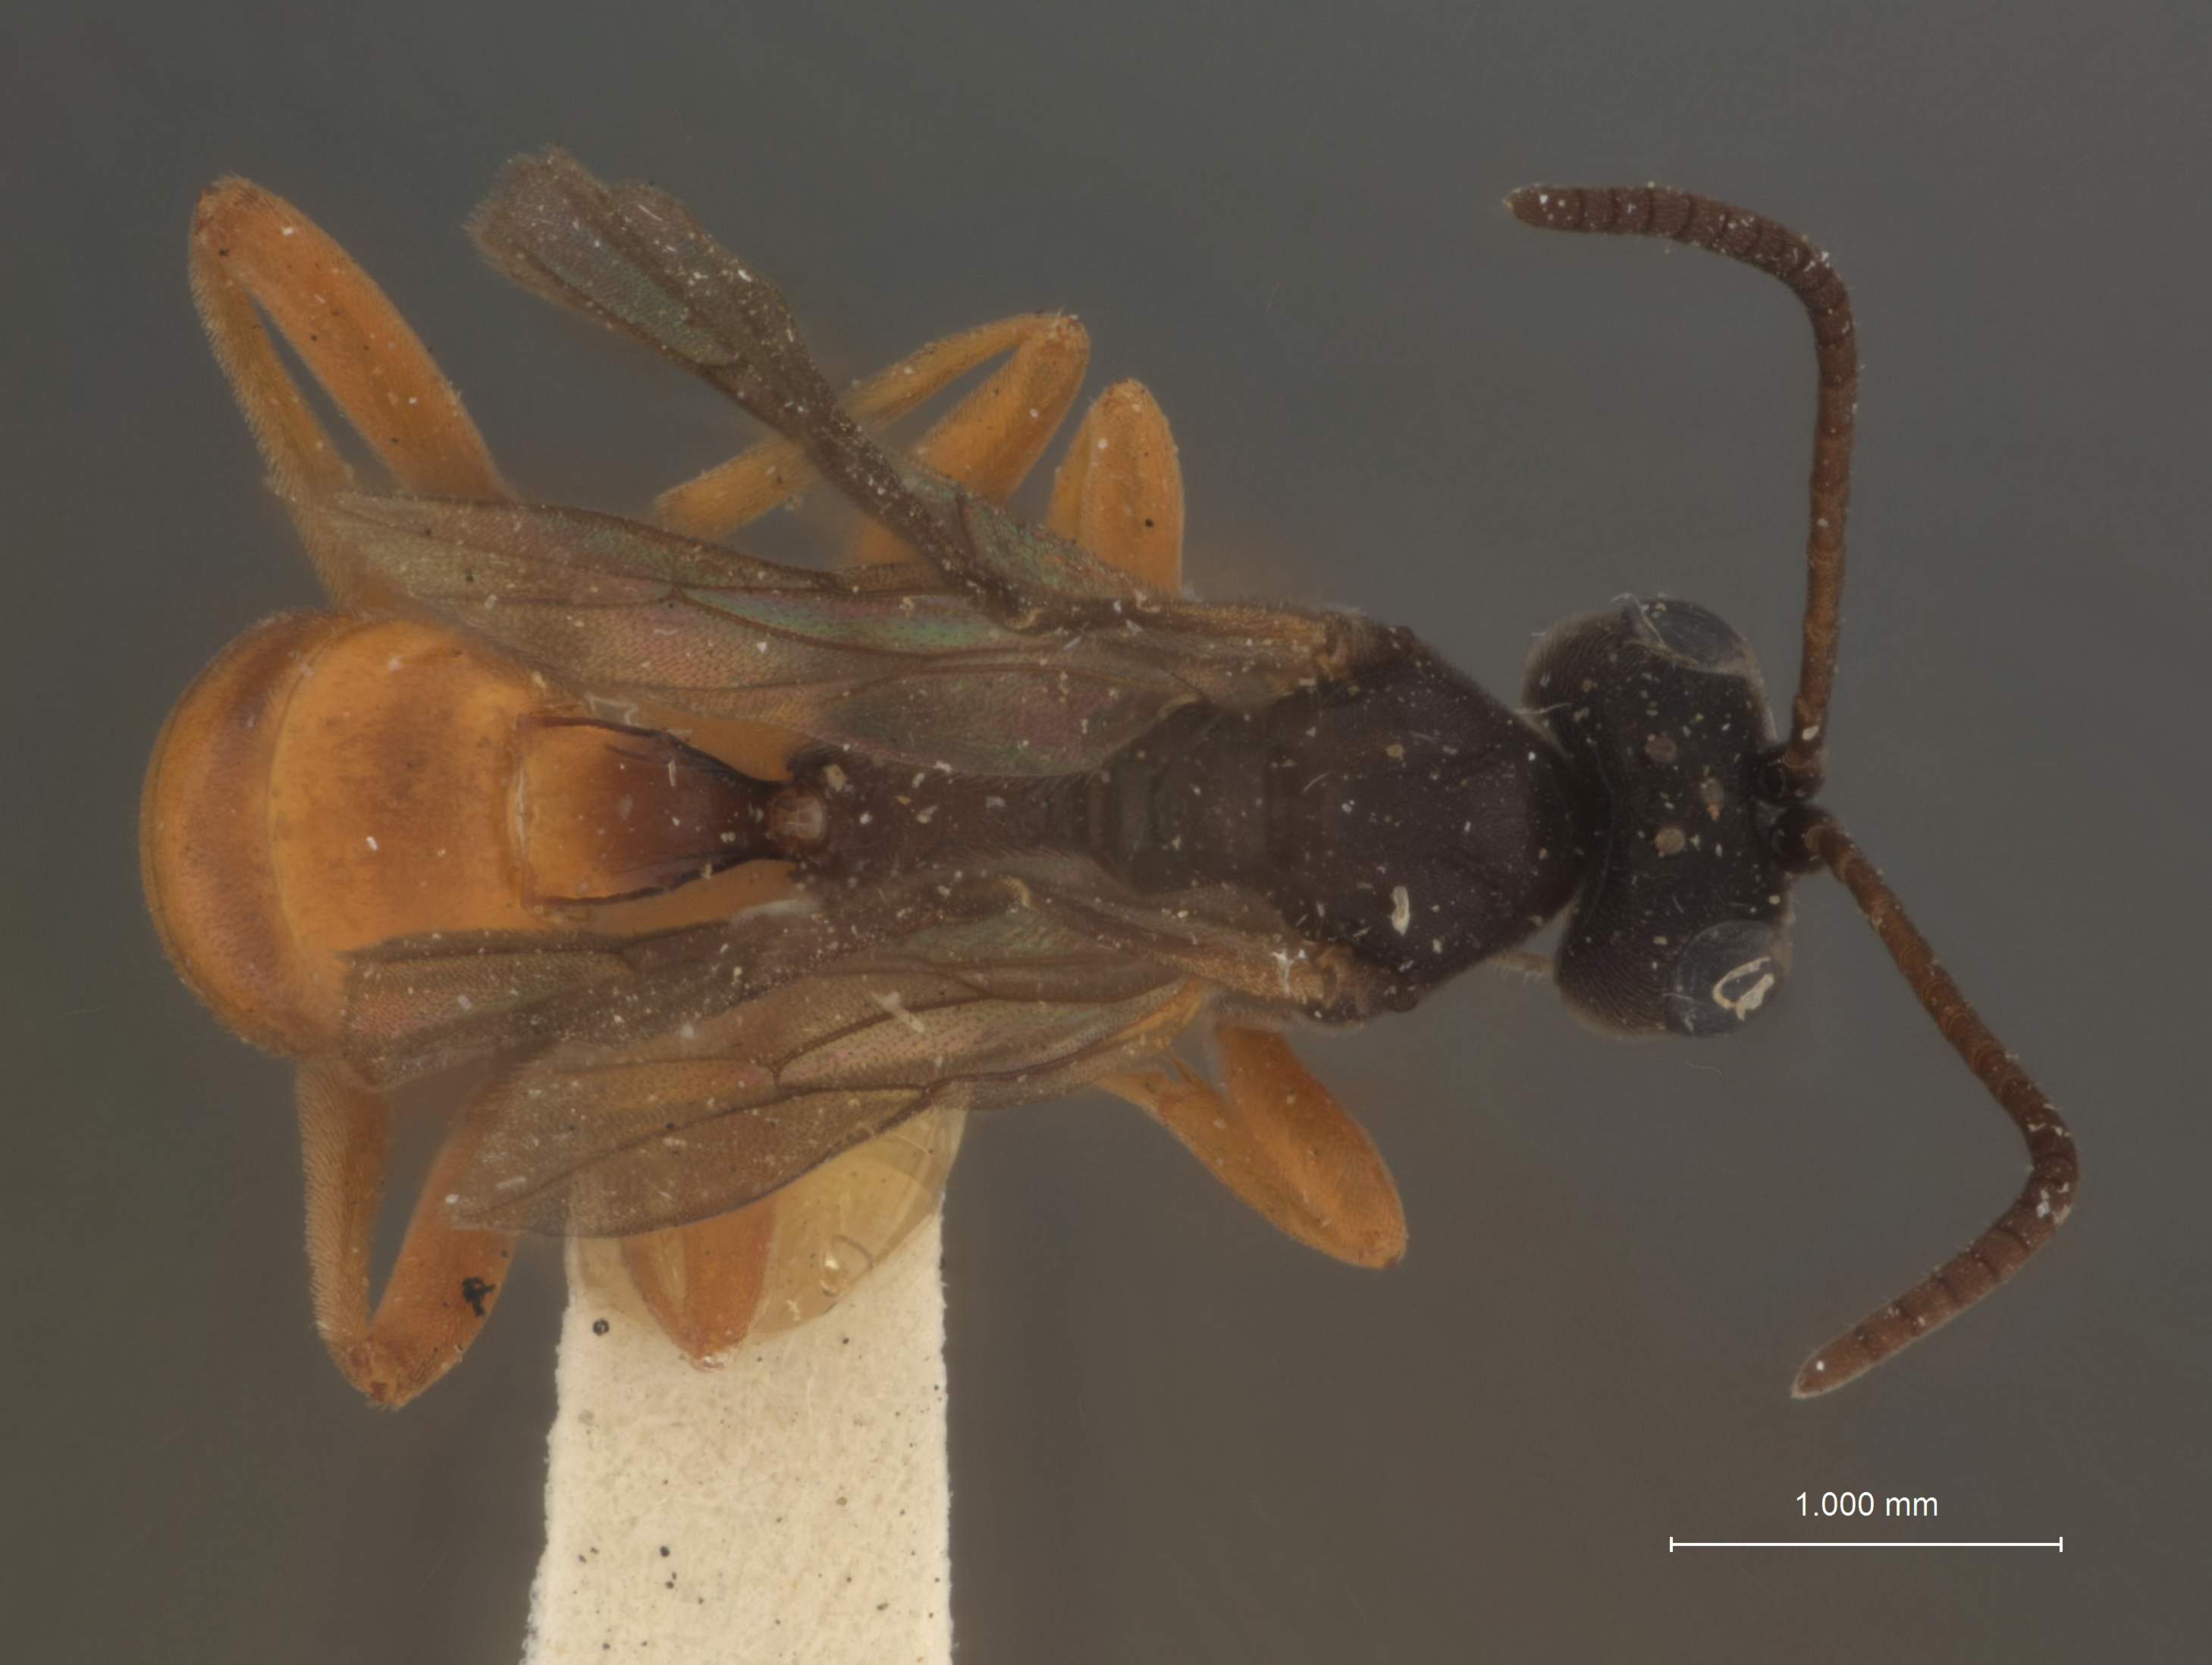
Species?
Trichorcryptus bicolor
